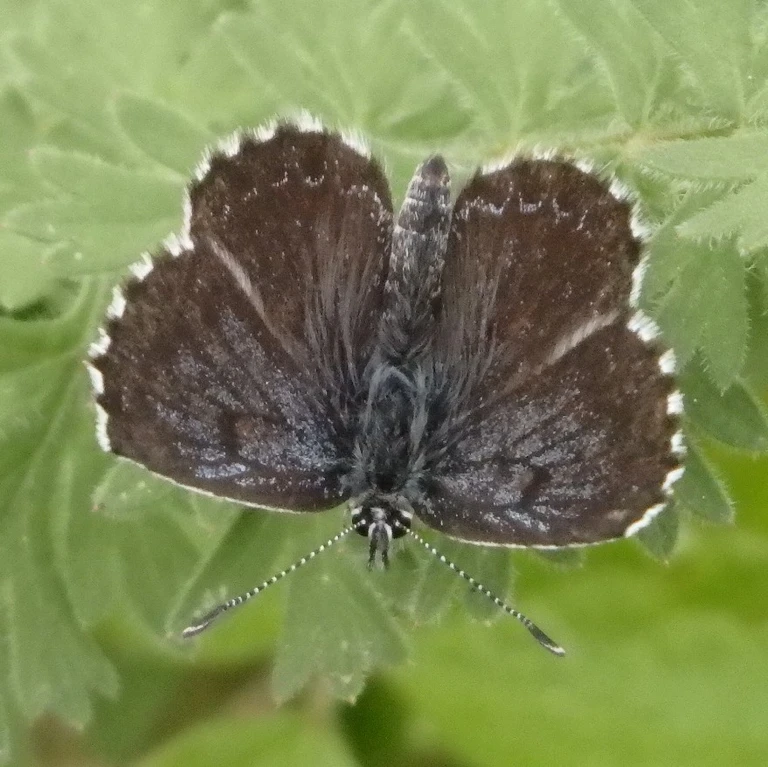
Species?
Scolitantides orion
